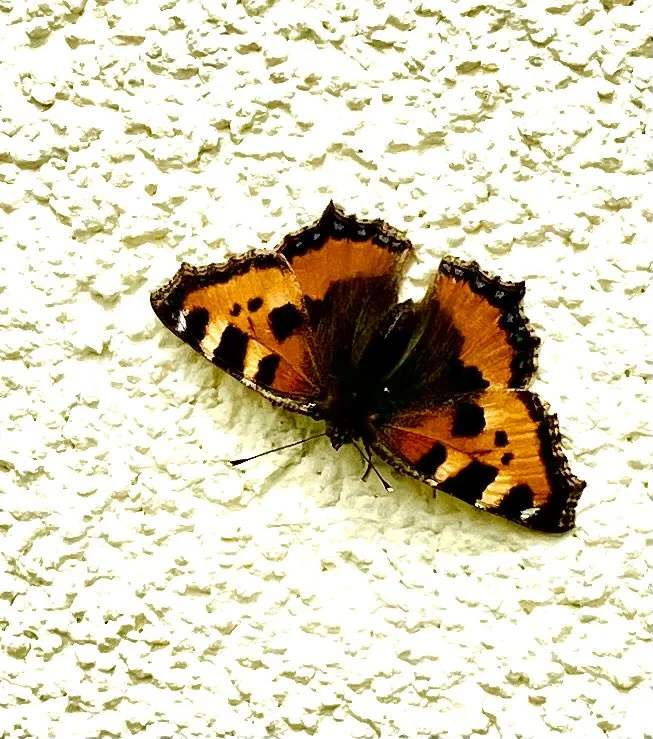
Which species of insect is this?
Aglais urticae
